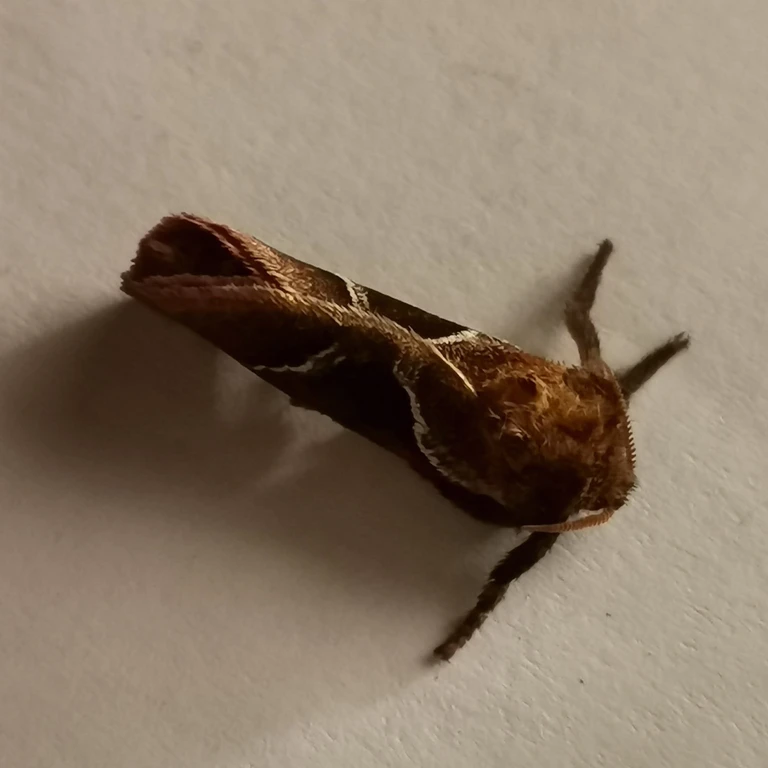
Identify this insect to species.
Triodia sylvina
